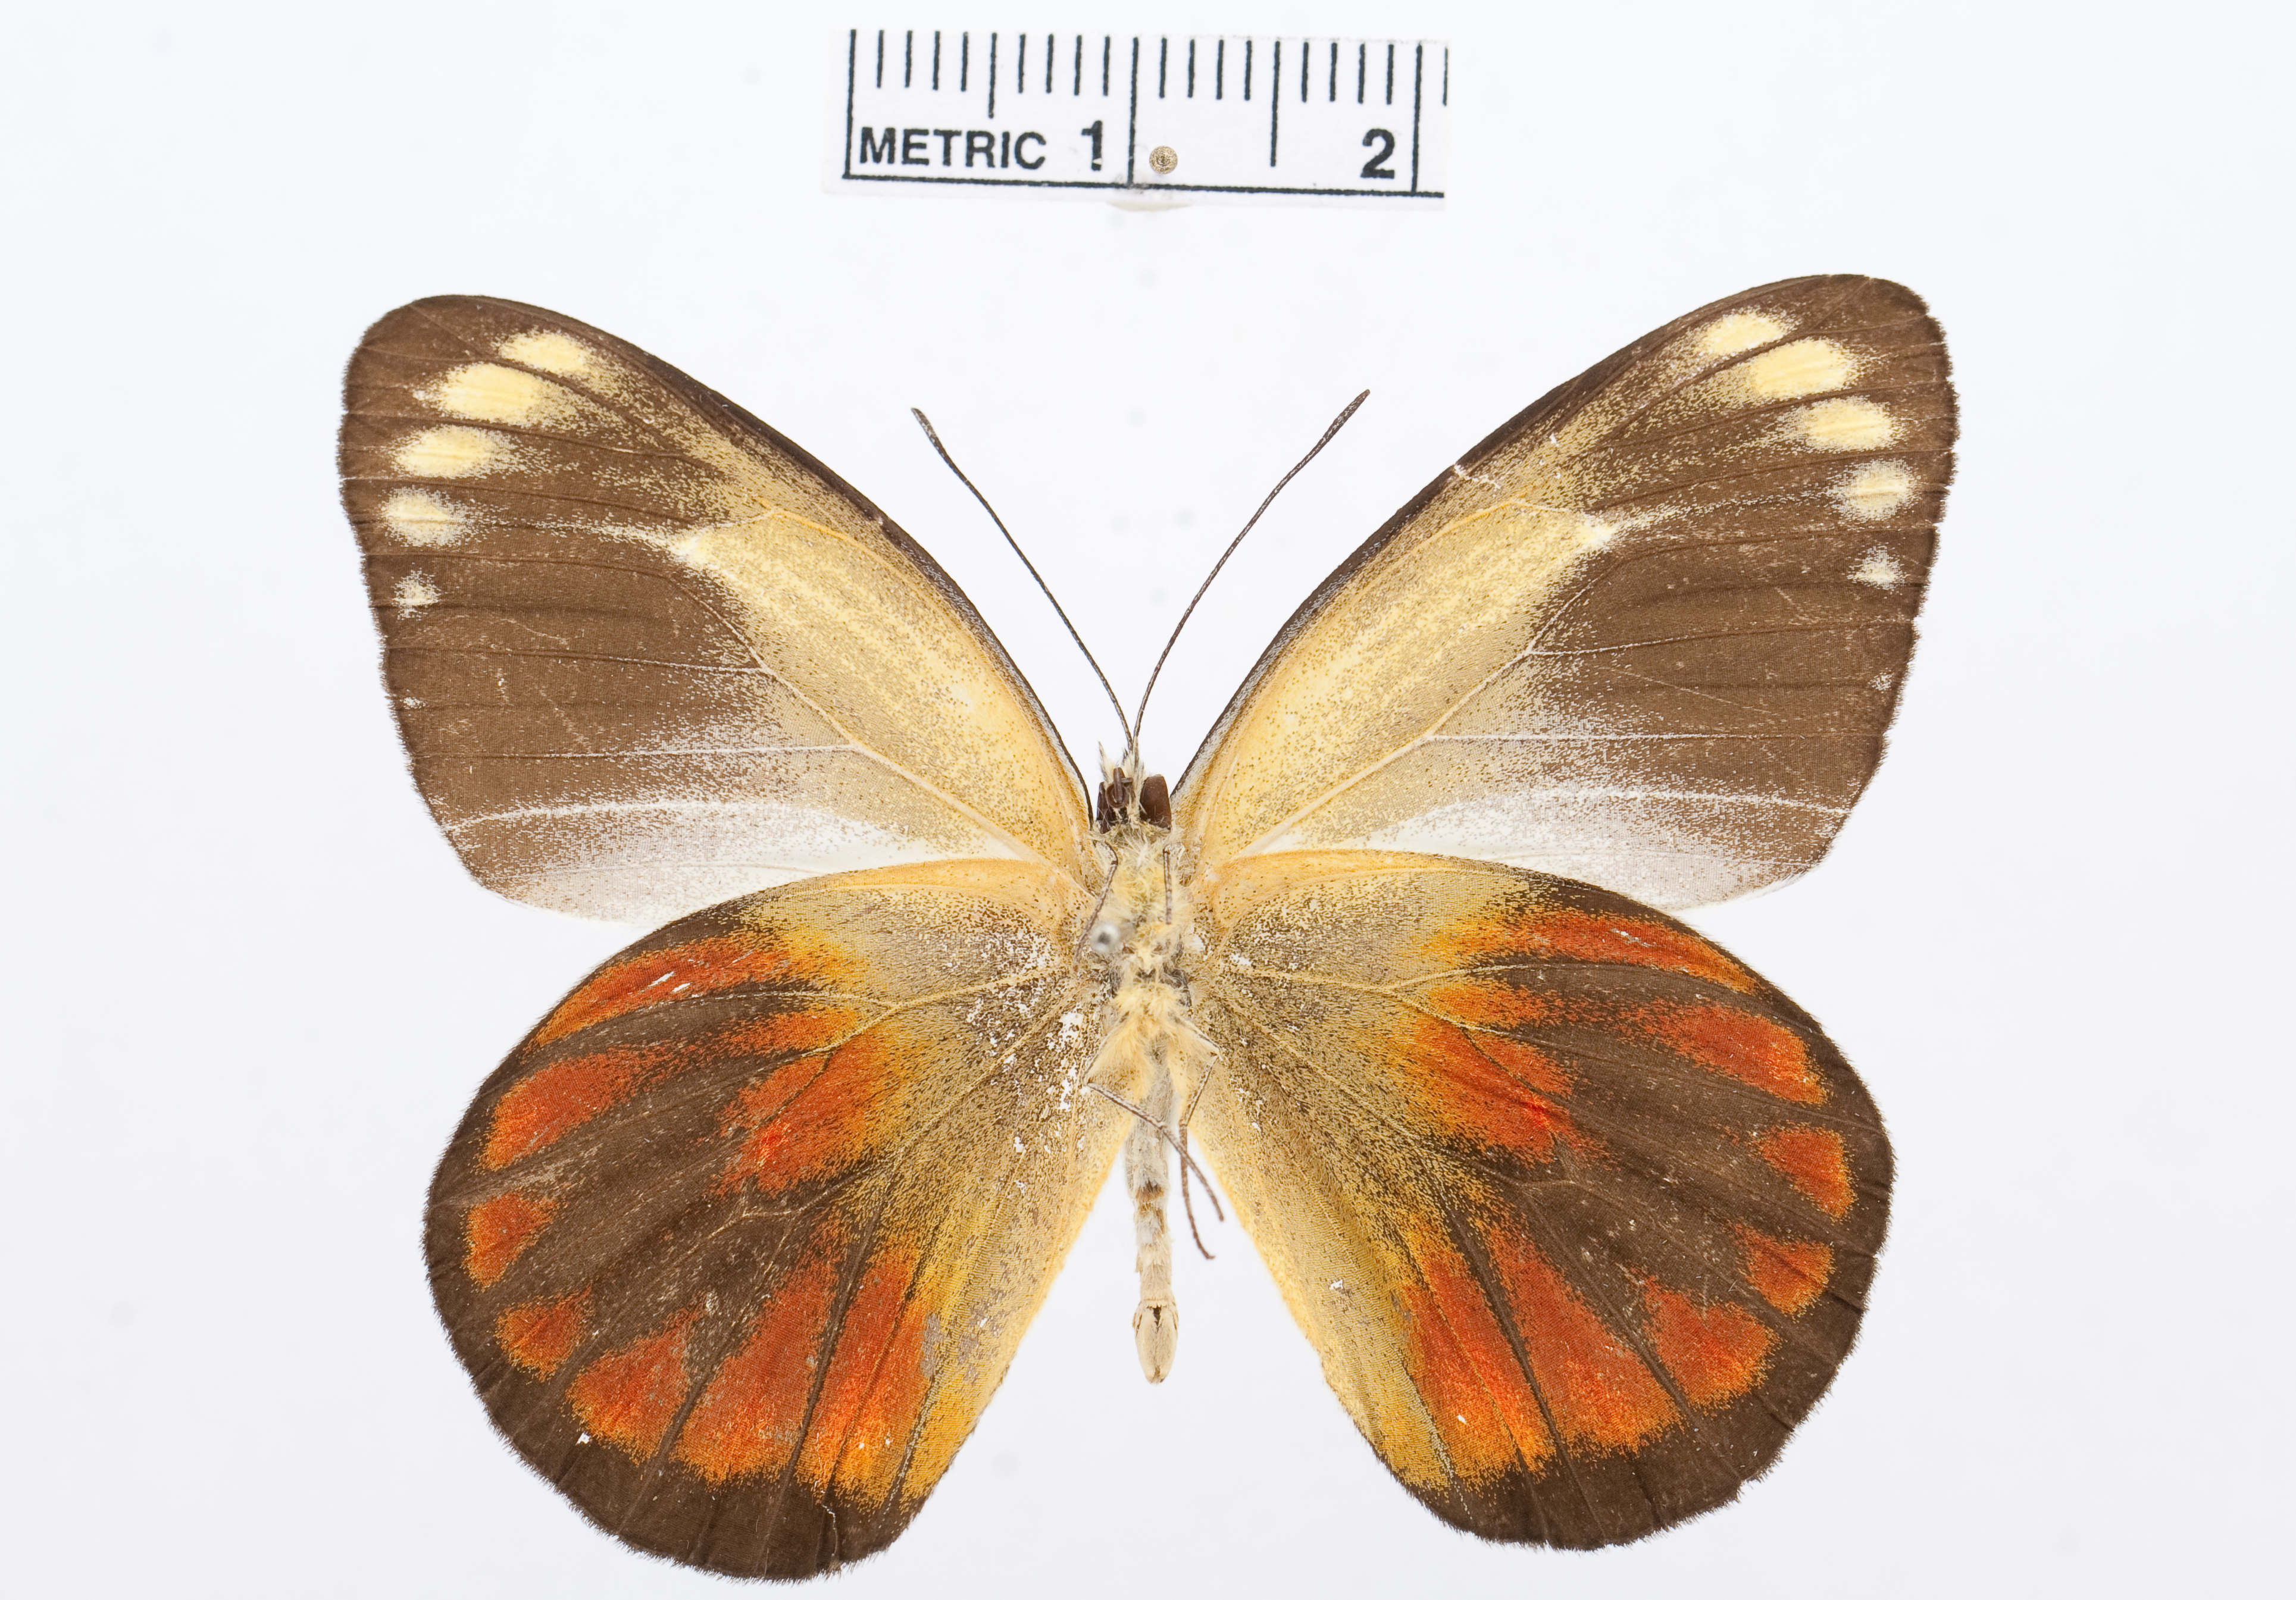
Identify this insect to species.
Delias caeneus
